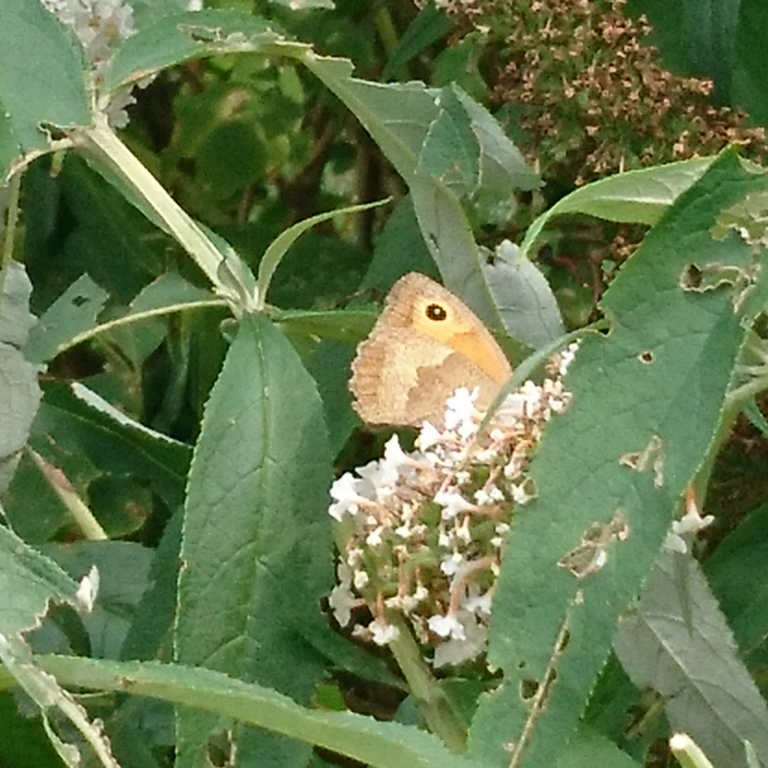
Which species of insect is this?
Maniola jurtina
